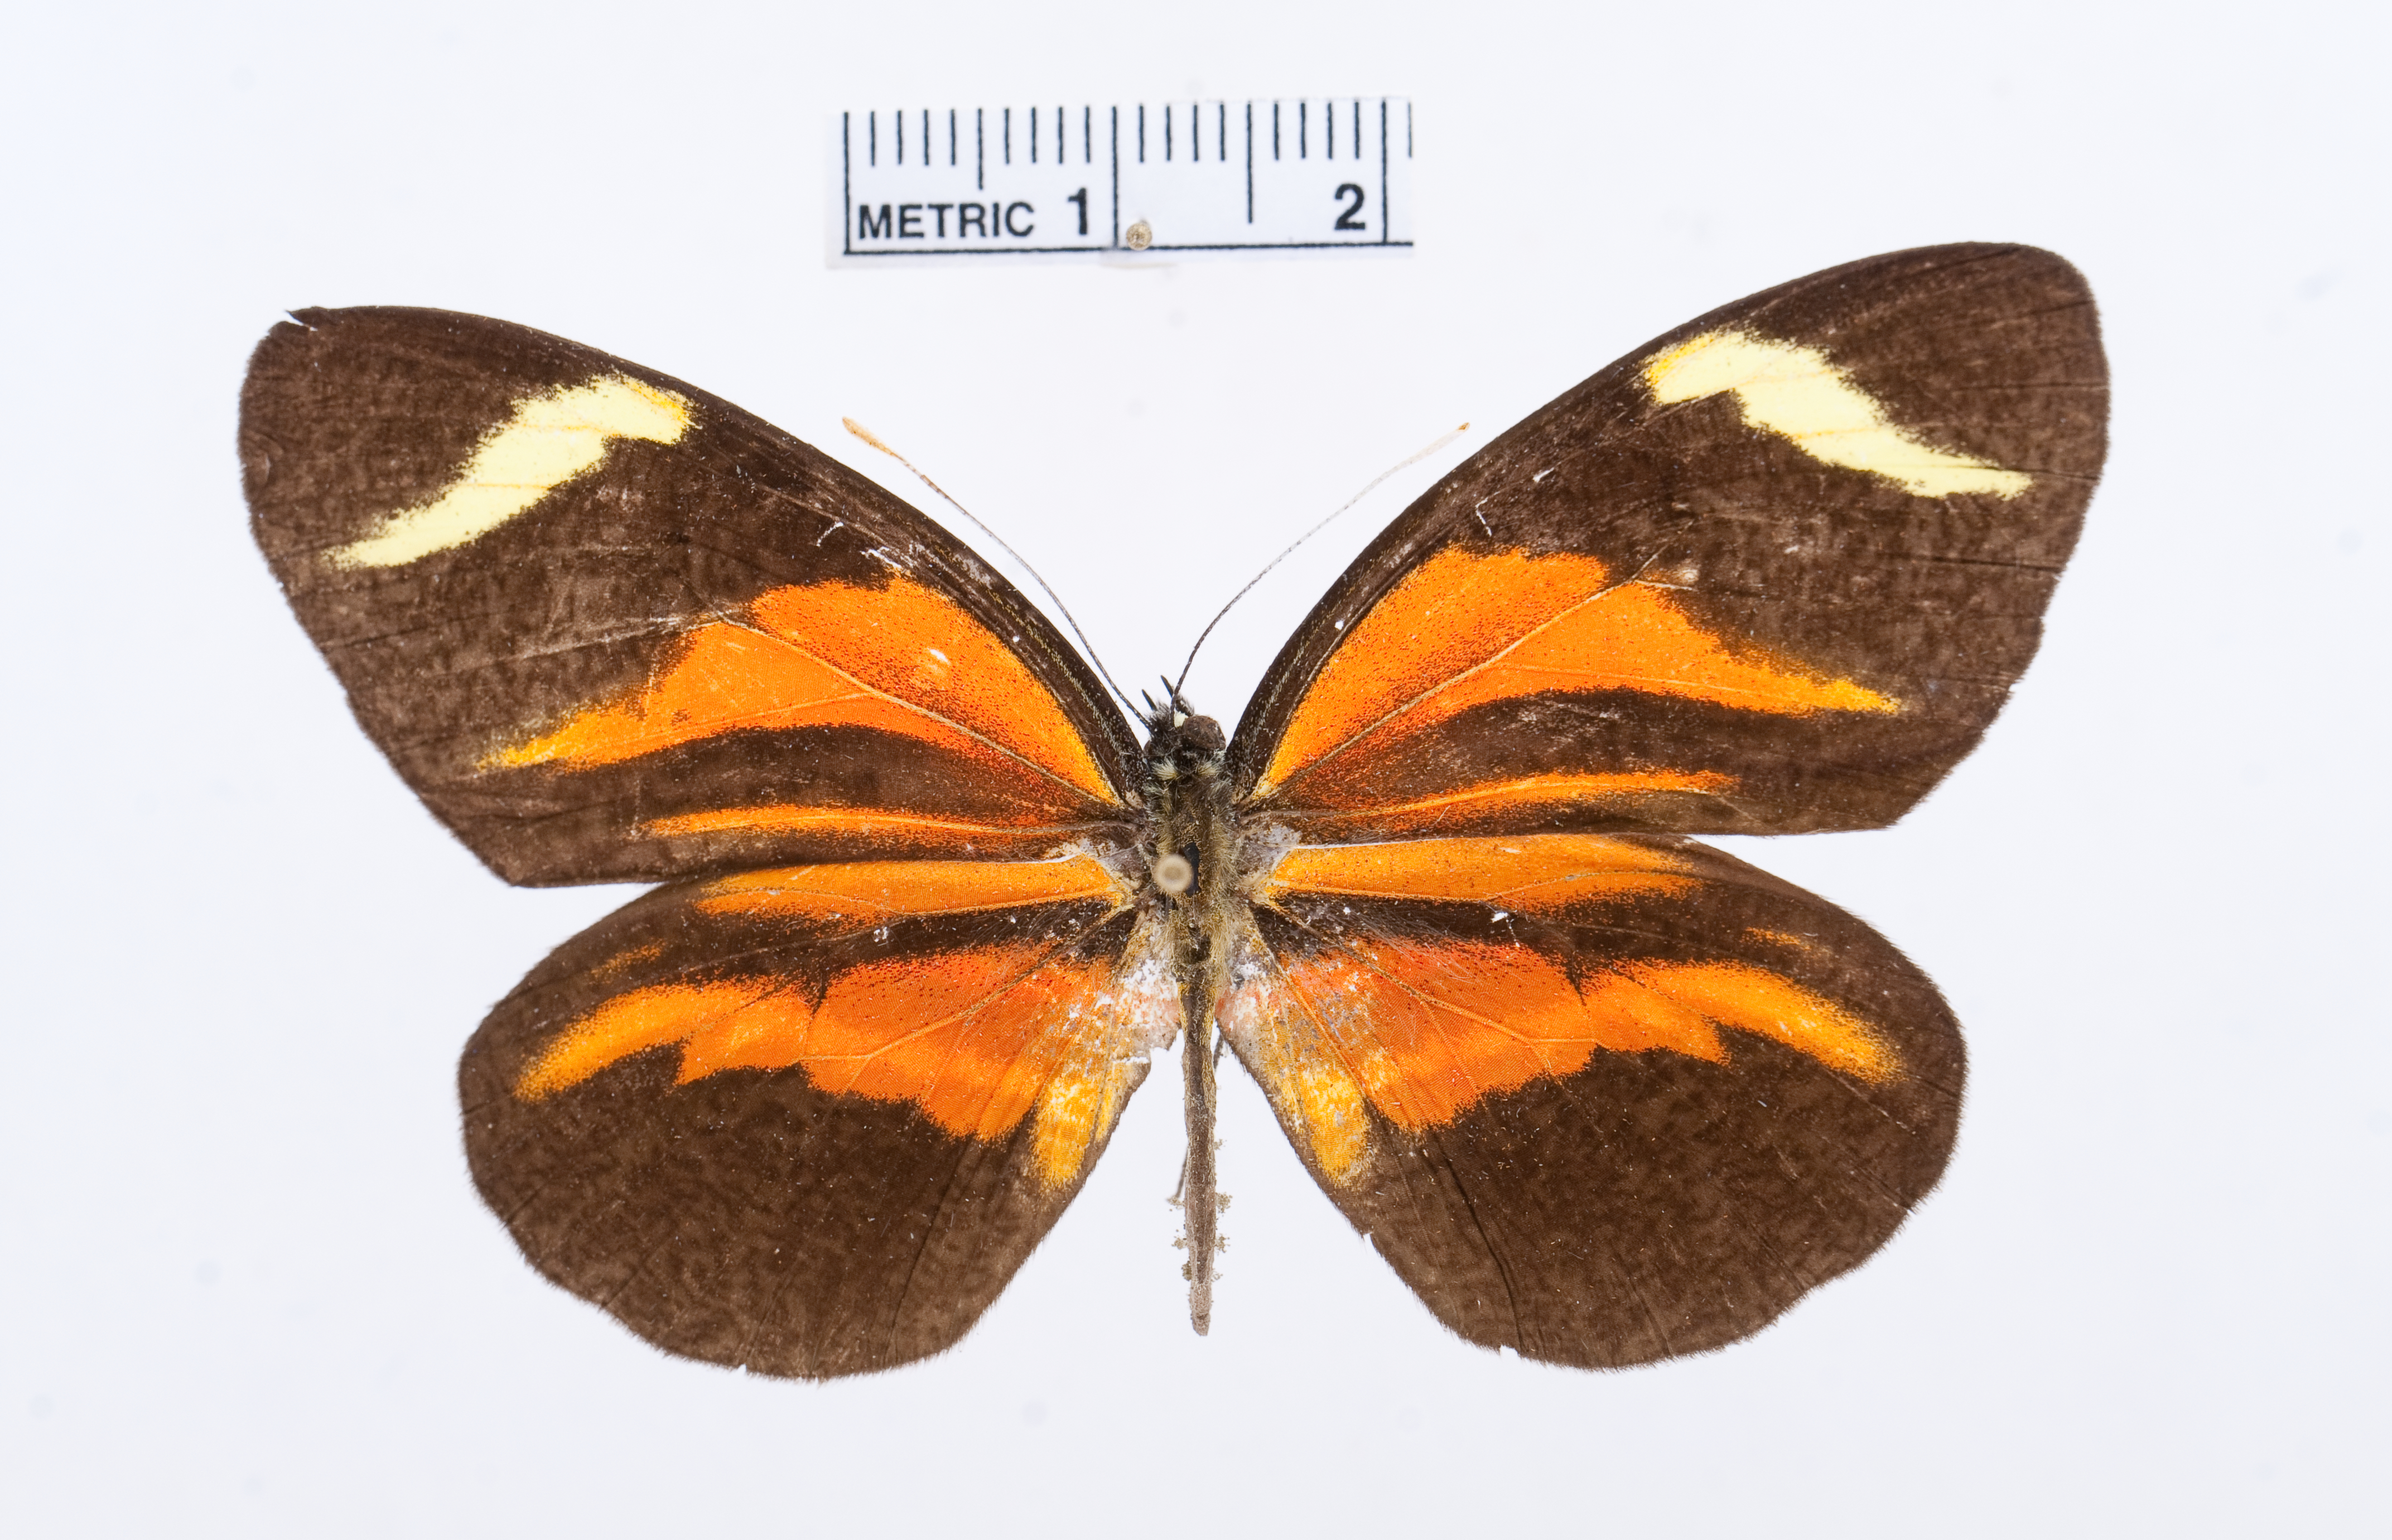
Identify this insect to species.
Perrhybris lorena
